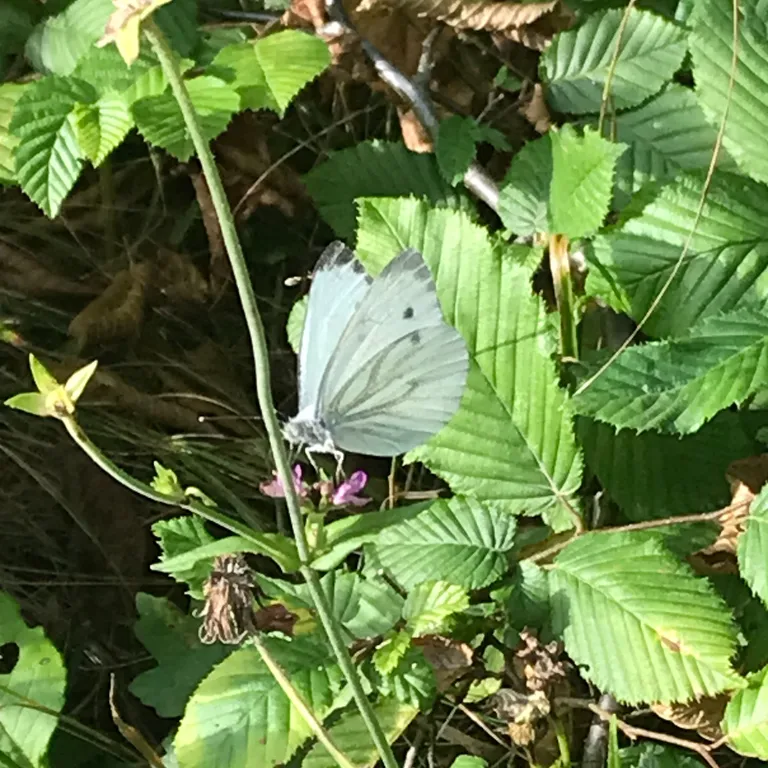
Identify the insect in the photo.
Pieris napi
